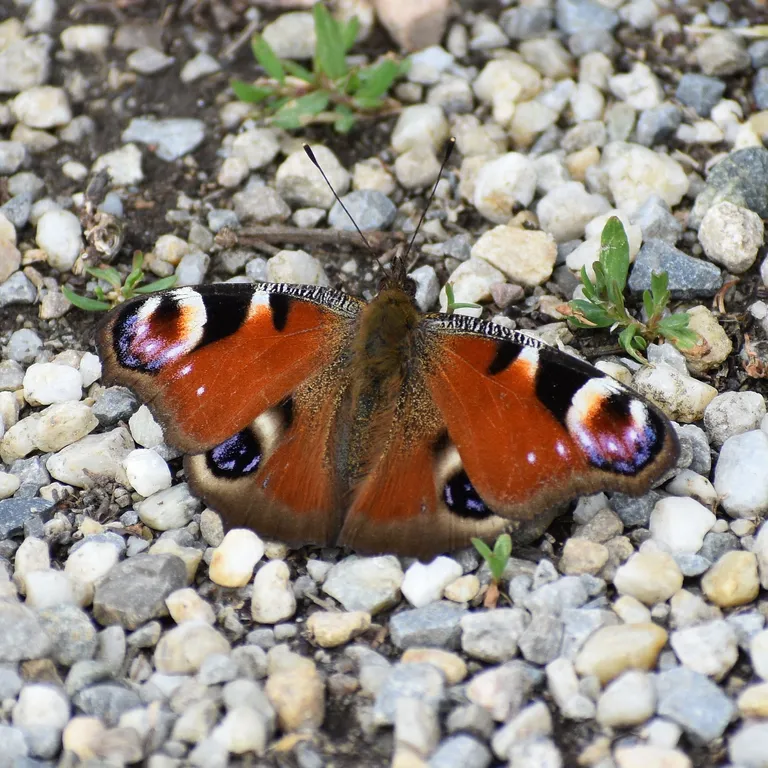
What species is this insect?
Aglais io
